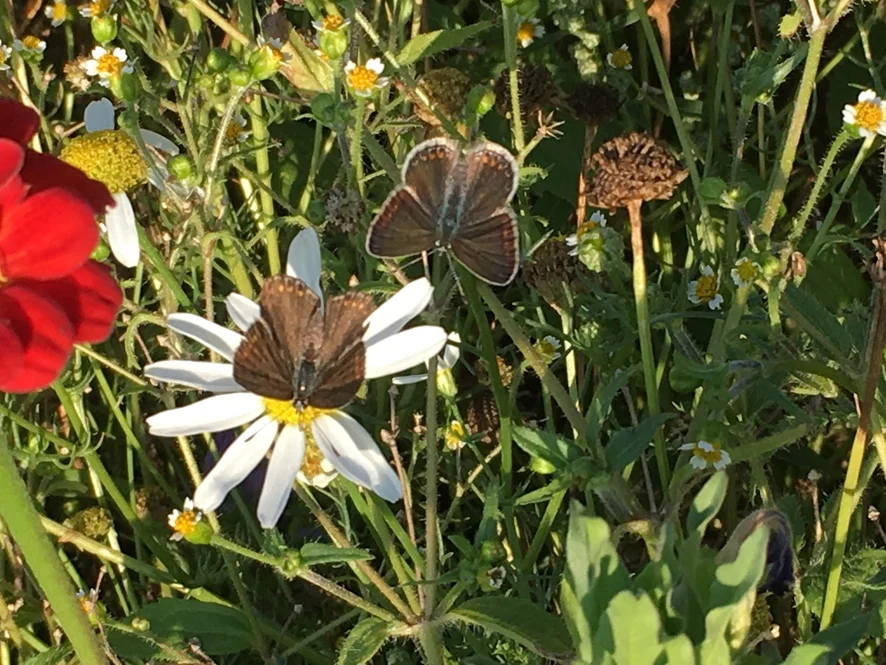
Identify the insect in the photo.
Polyommatus icarus
